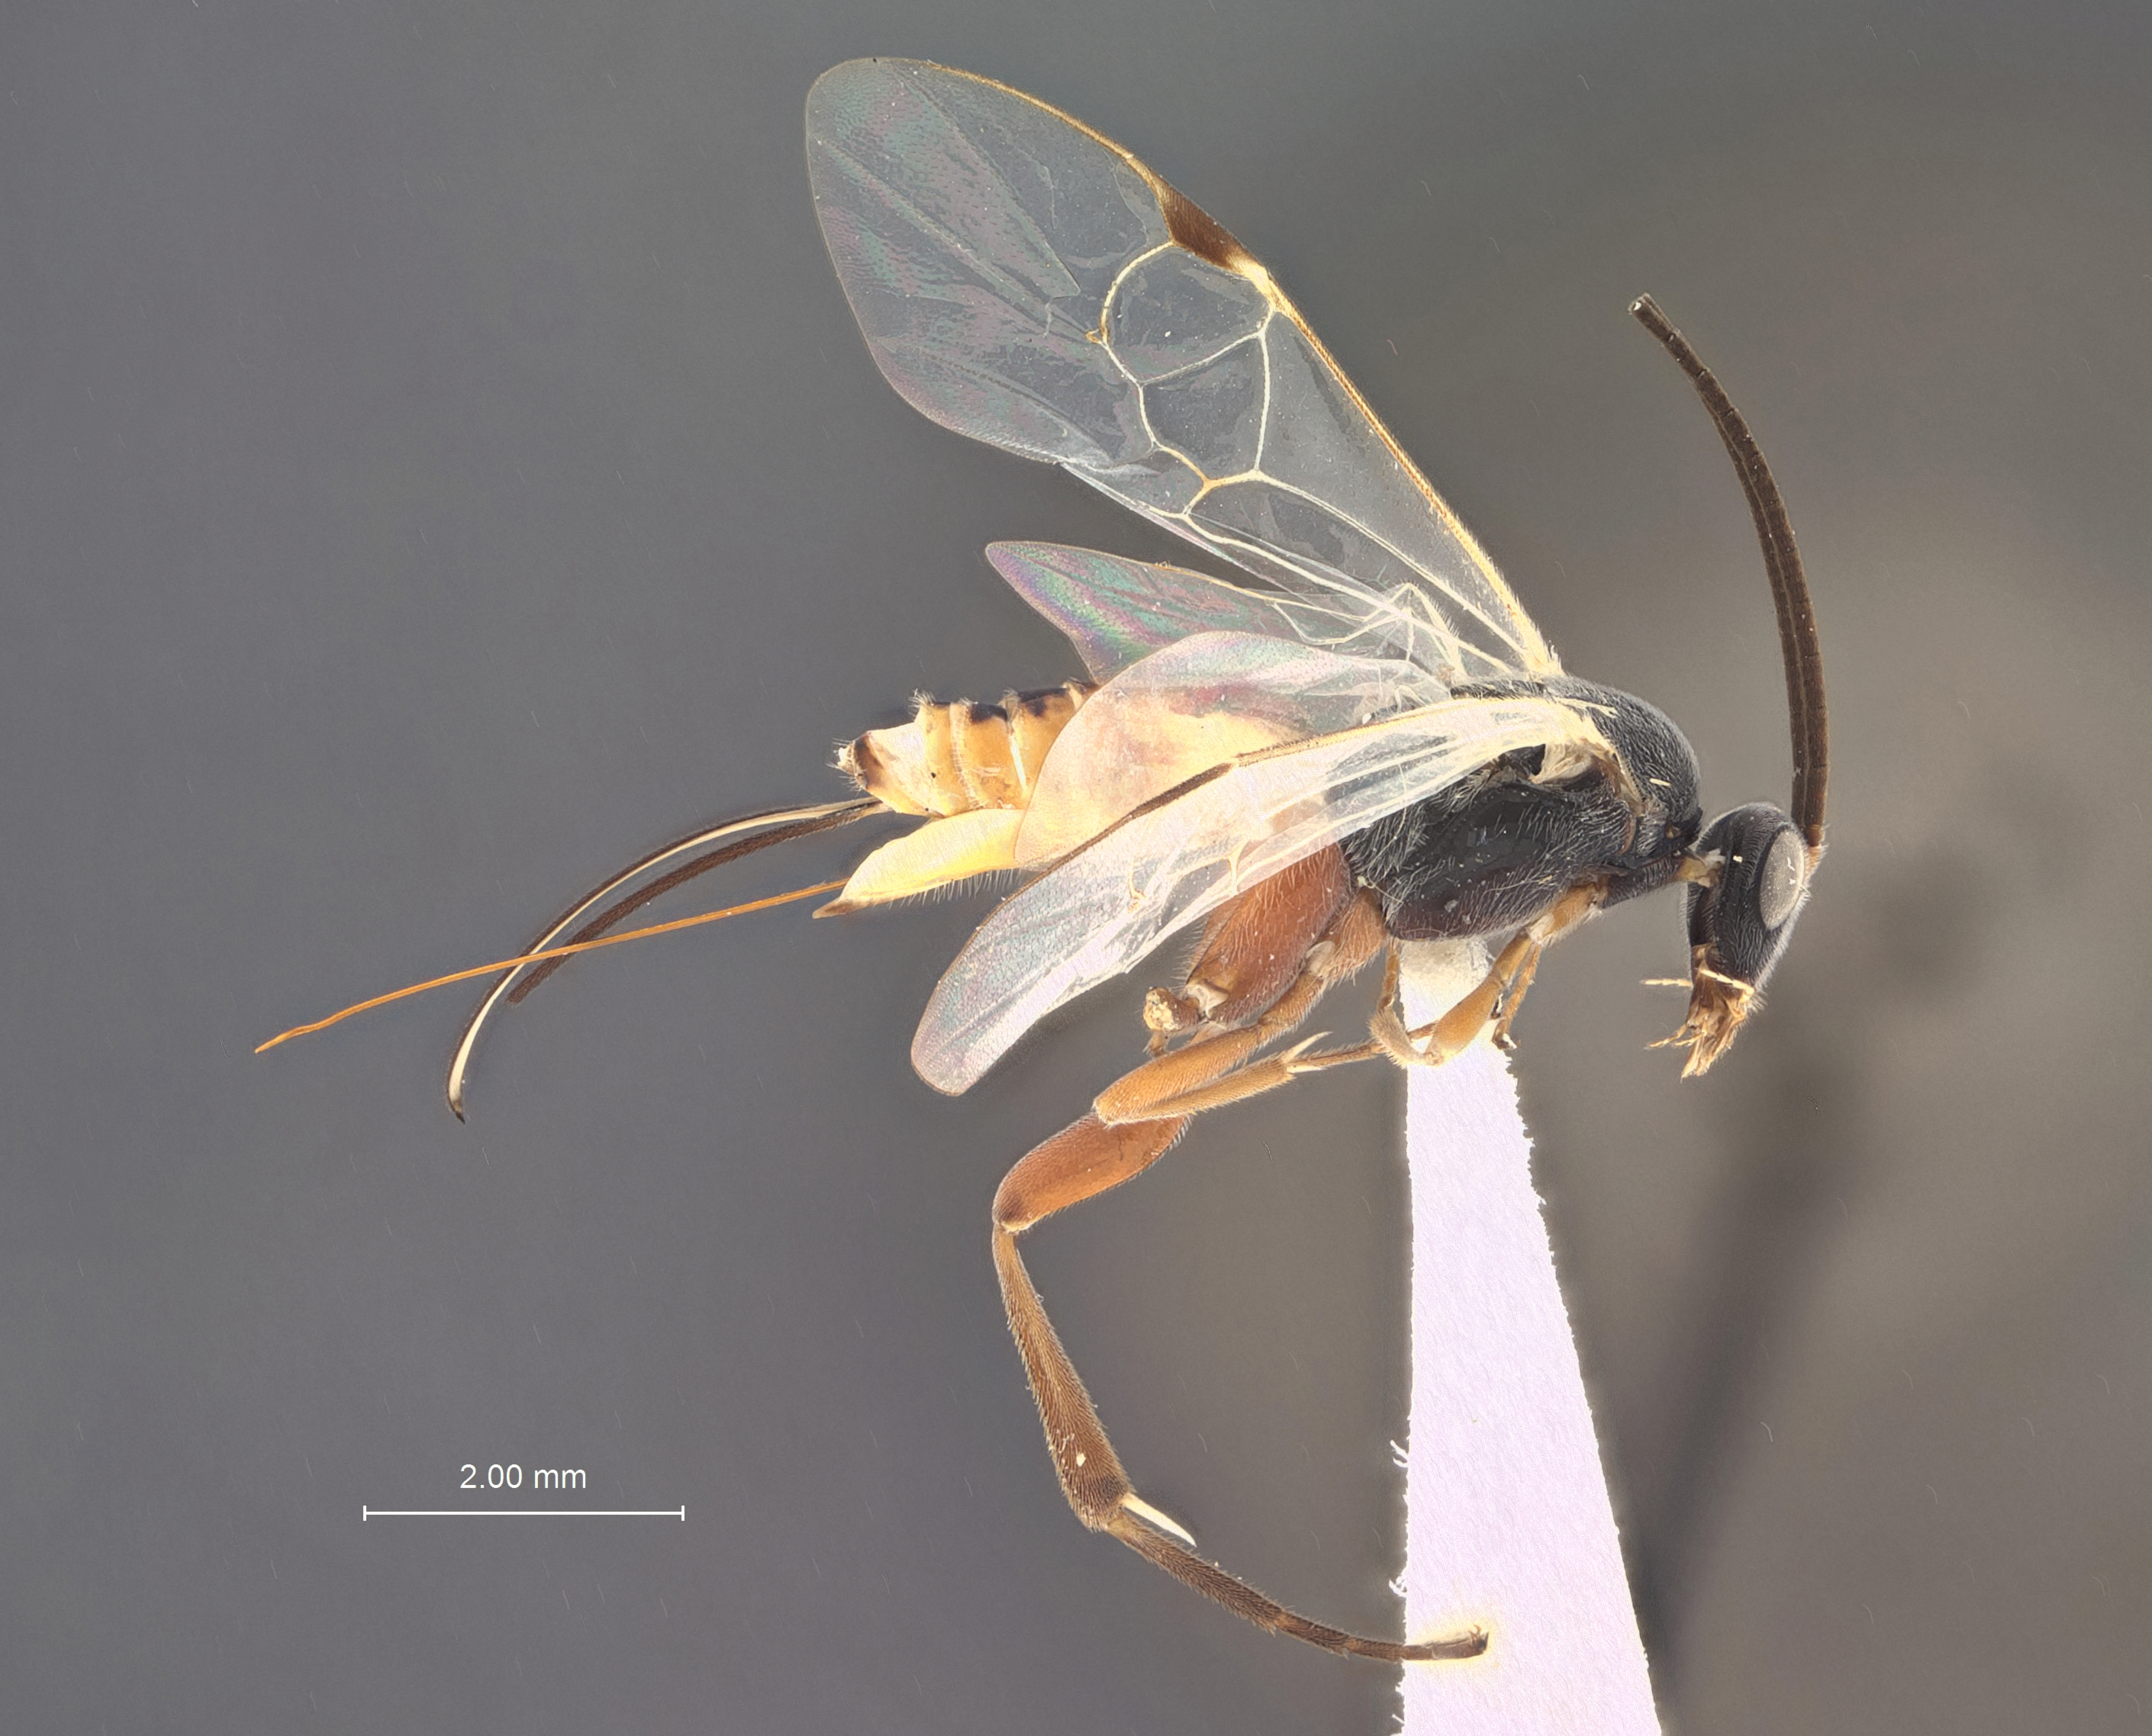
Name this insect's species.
Promicrogaster miranda
